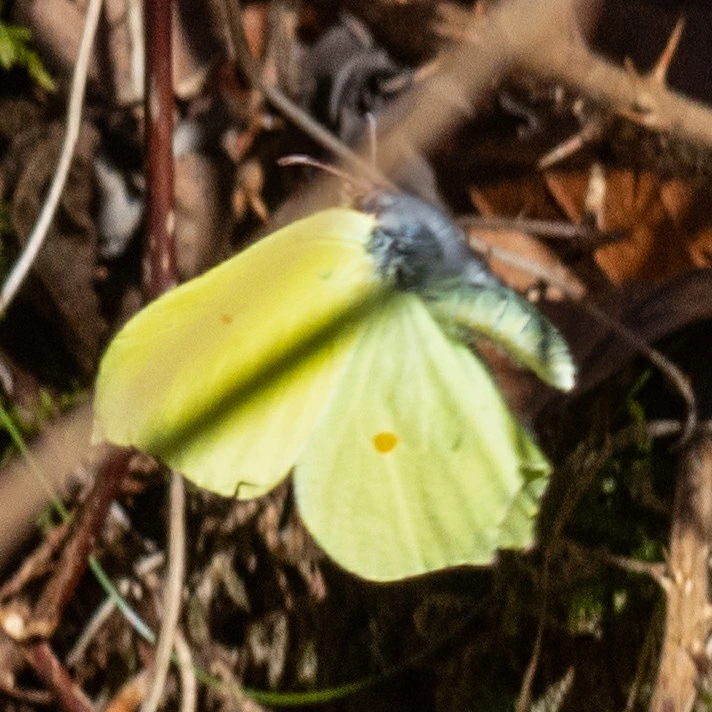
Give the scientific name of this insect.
Gonepteryx rhamni
